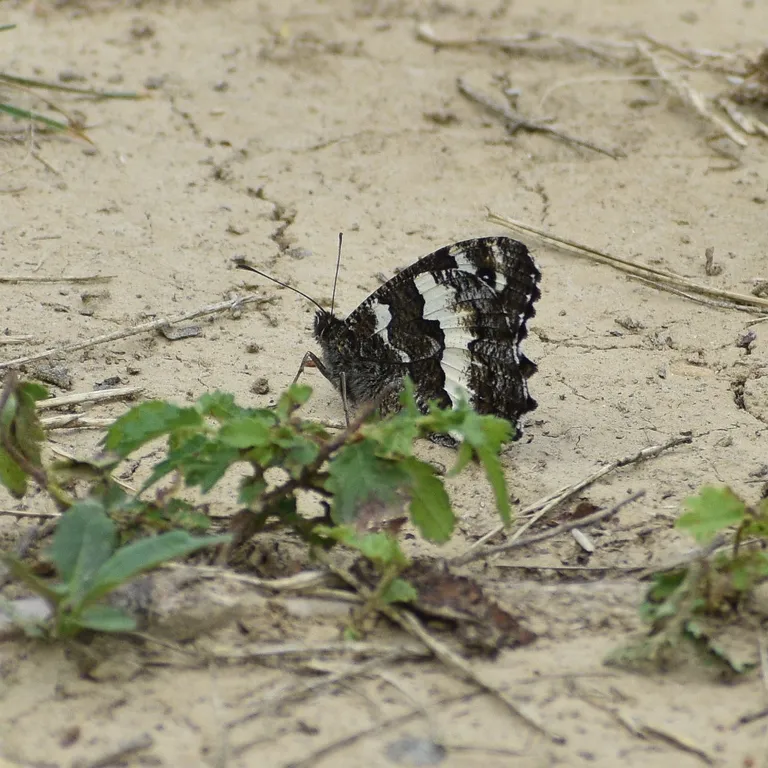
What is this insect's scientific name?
Brintesia circe
